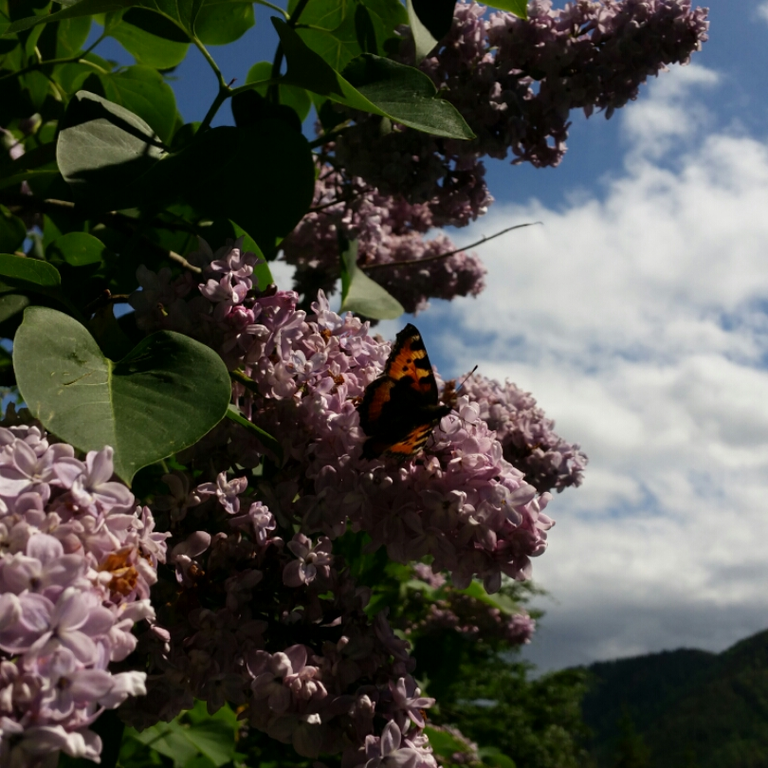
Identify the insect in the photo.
Aglais urticae
